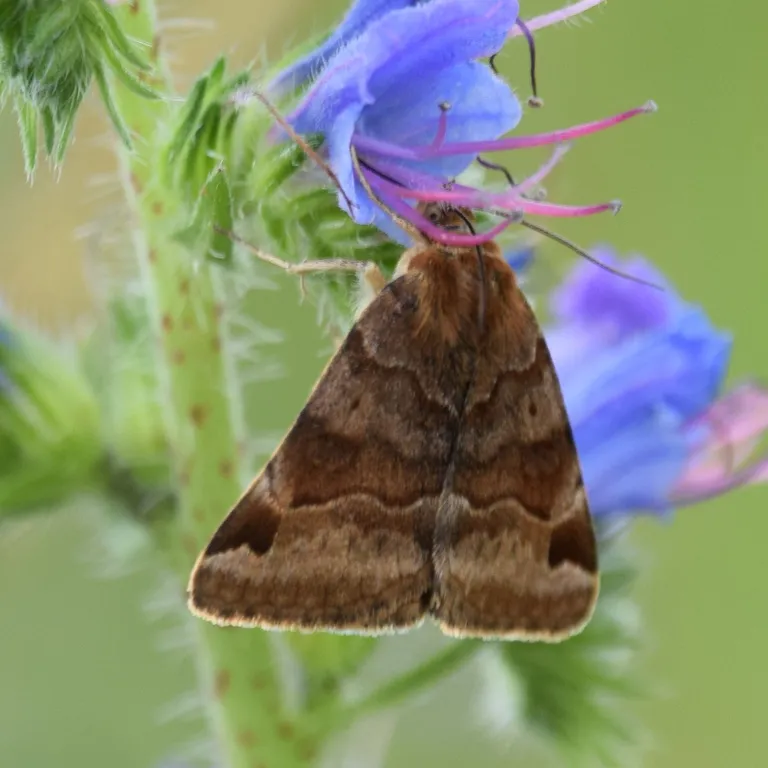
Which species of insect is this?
Euclidia glyphica
